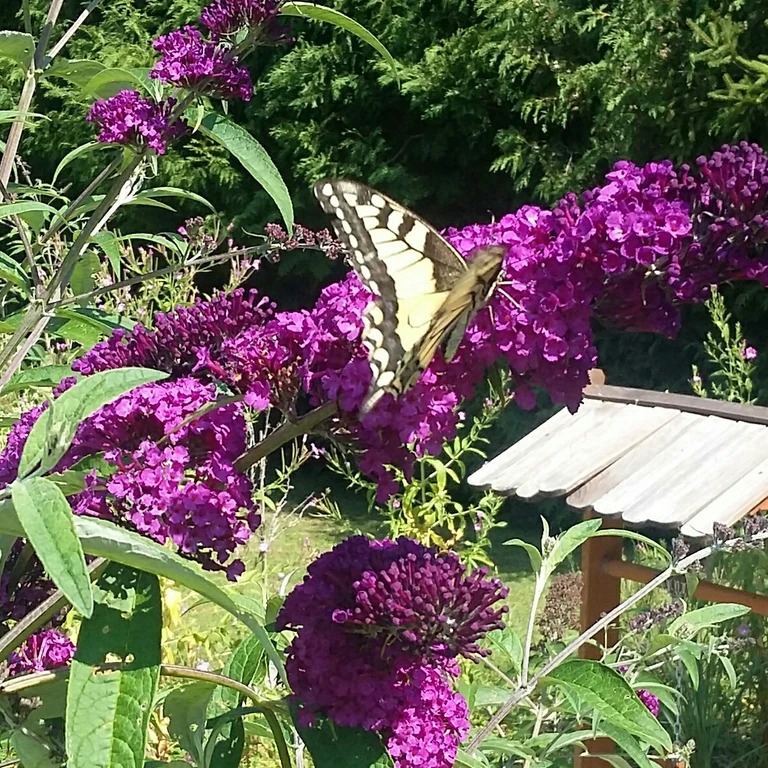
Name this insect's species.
Papilio machaon
